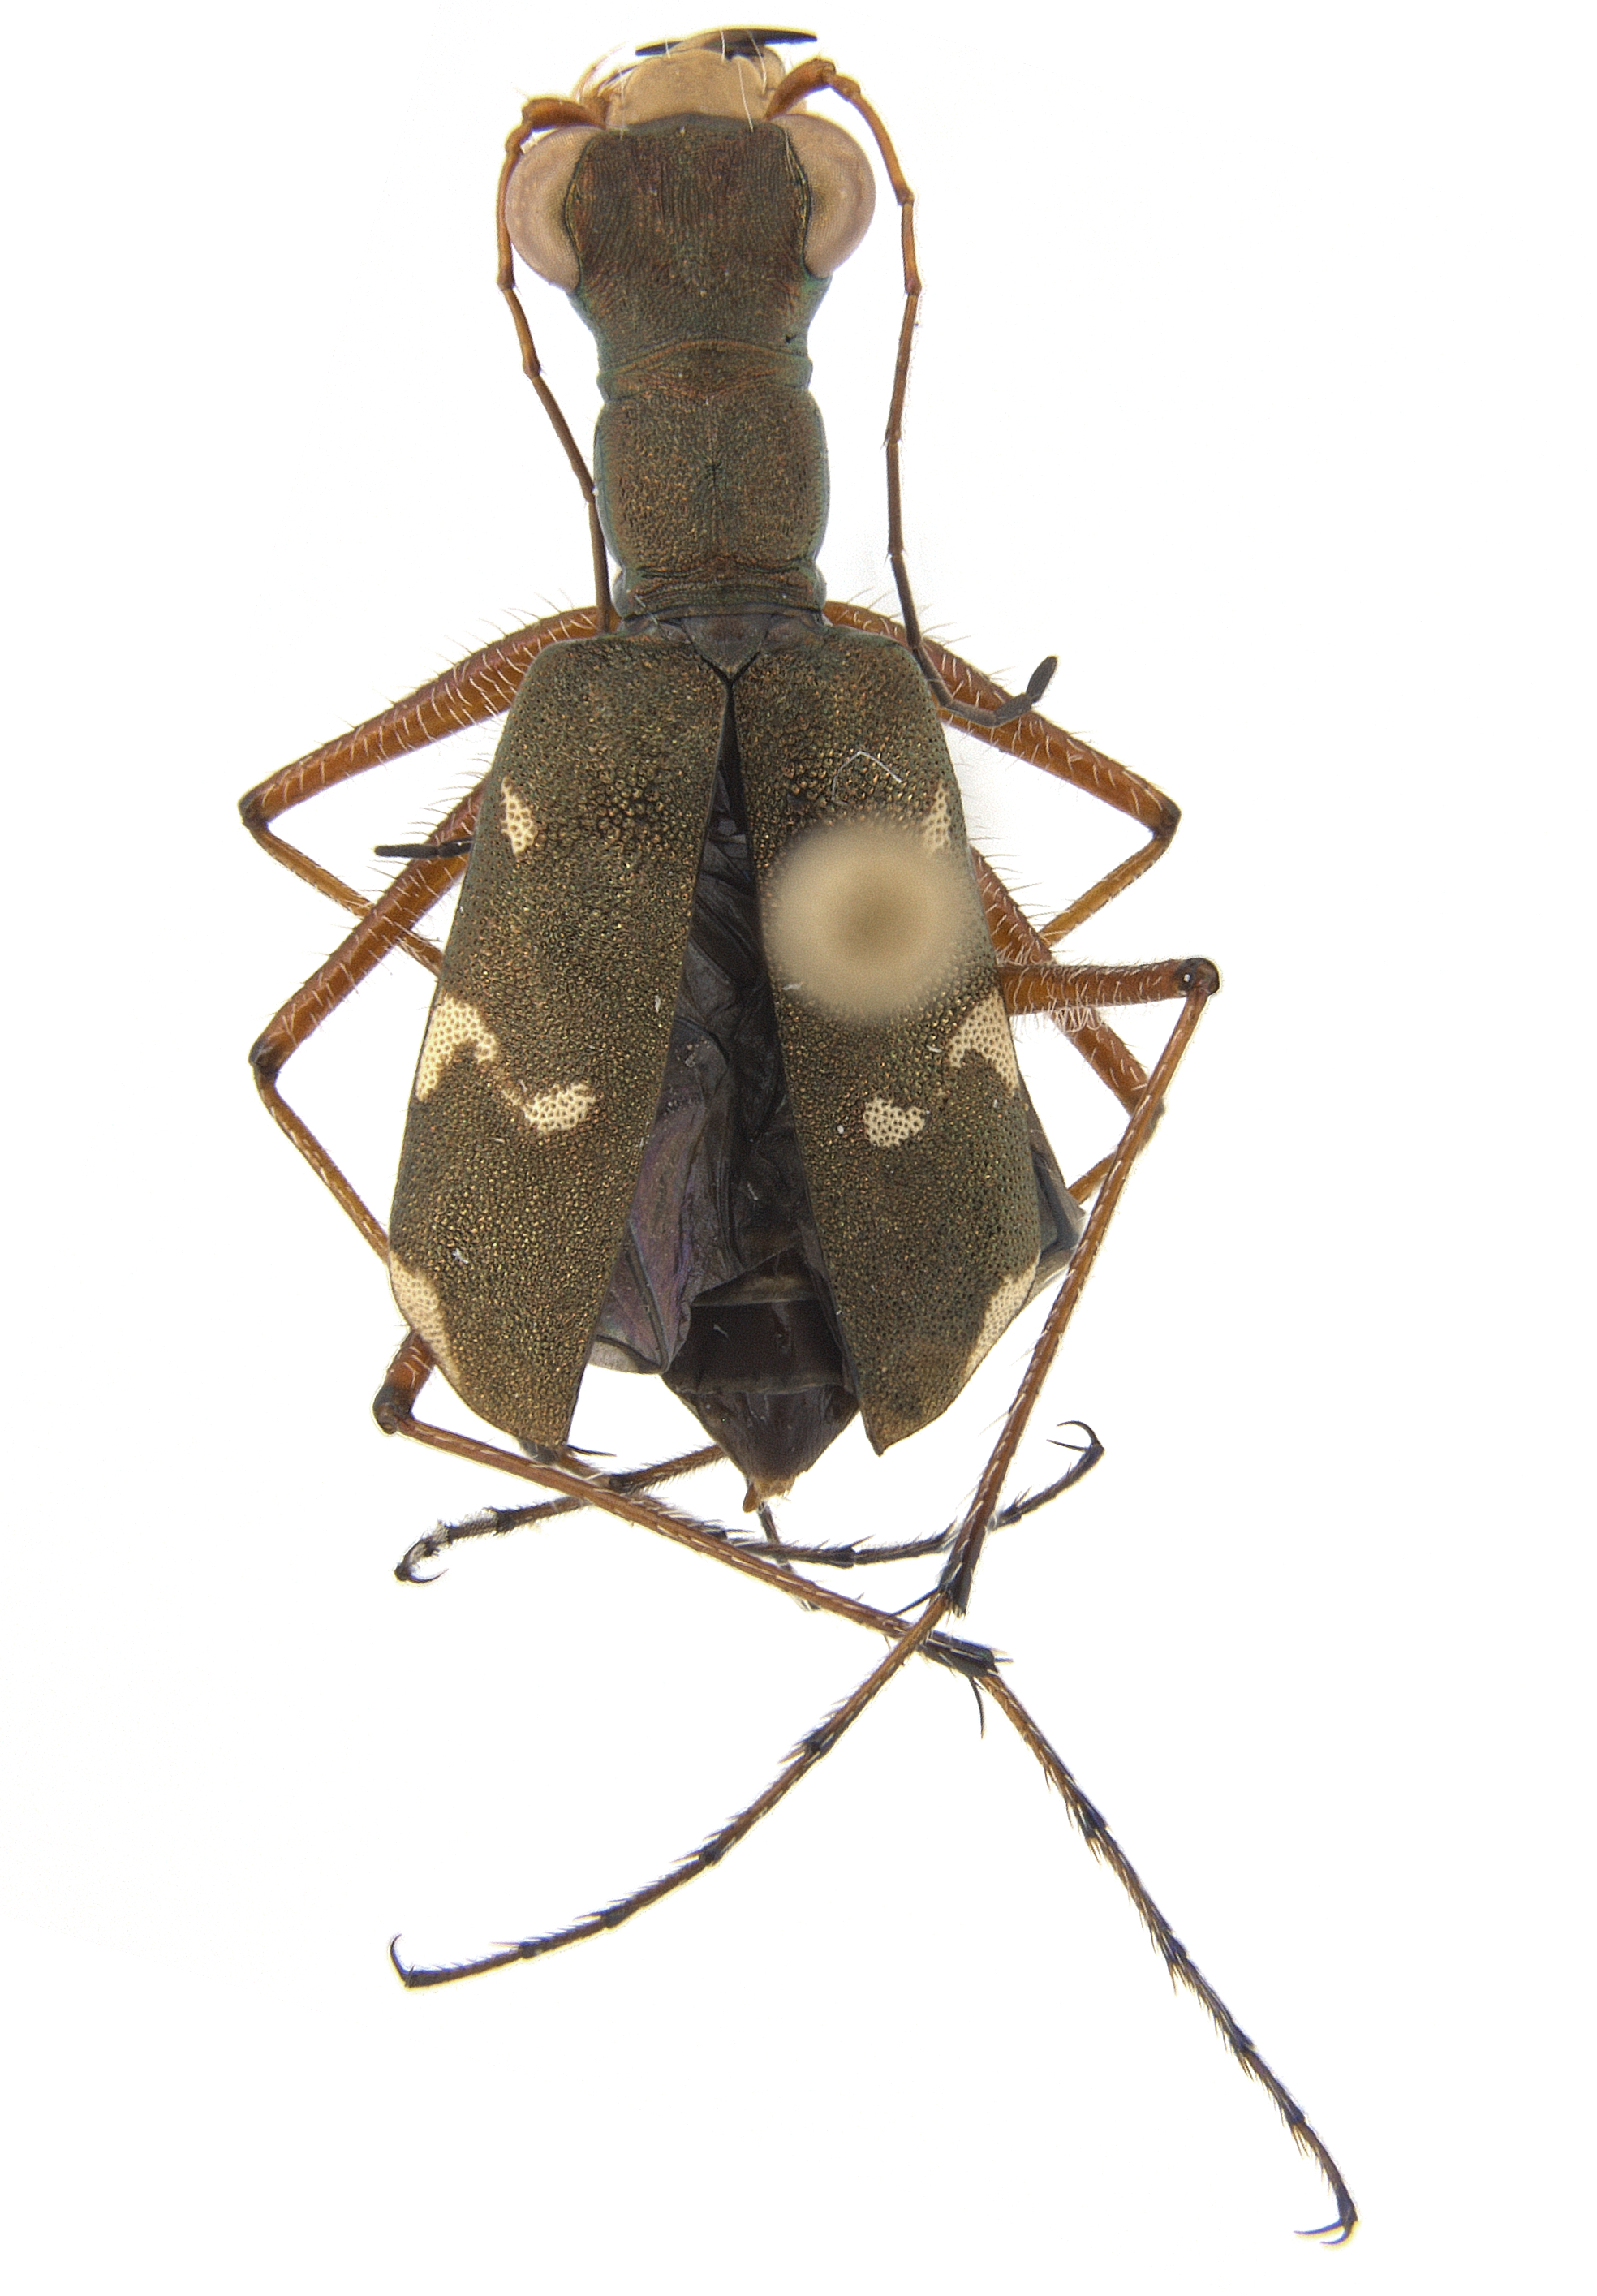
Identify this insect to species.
Pentacomia chrysamma
